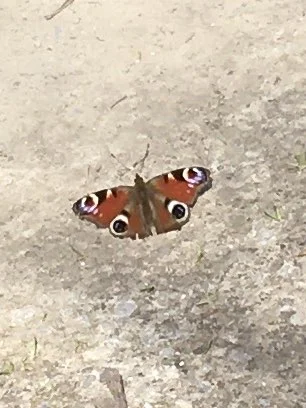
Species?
Aglais io
